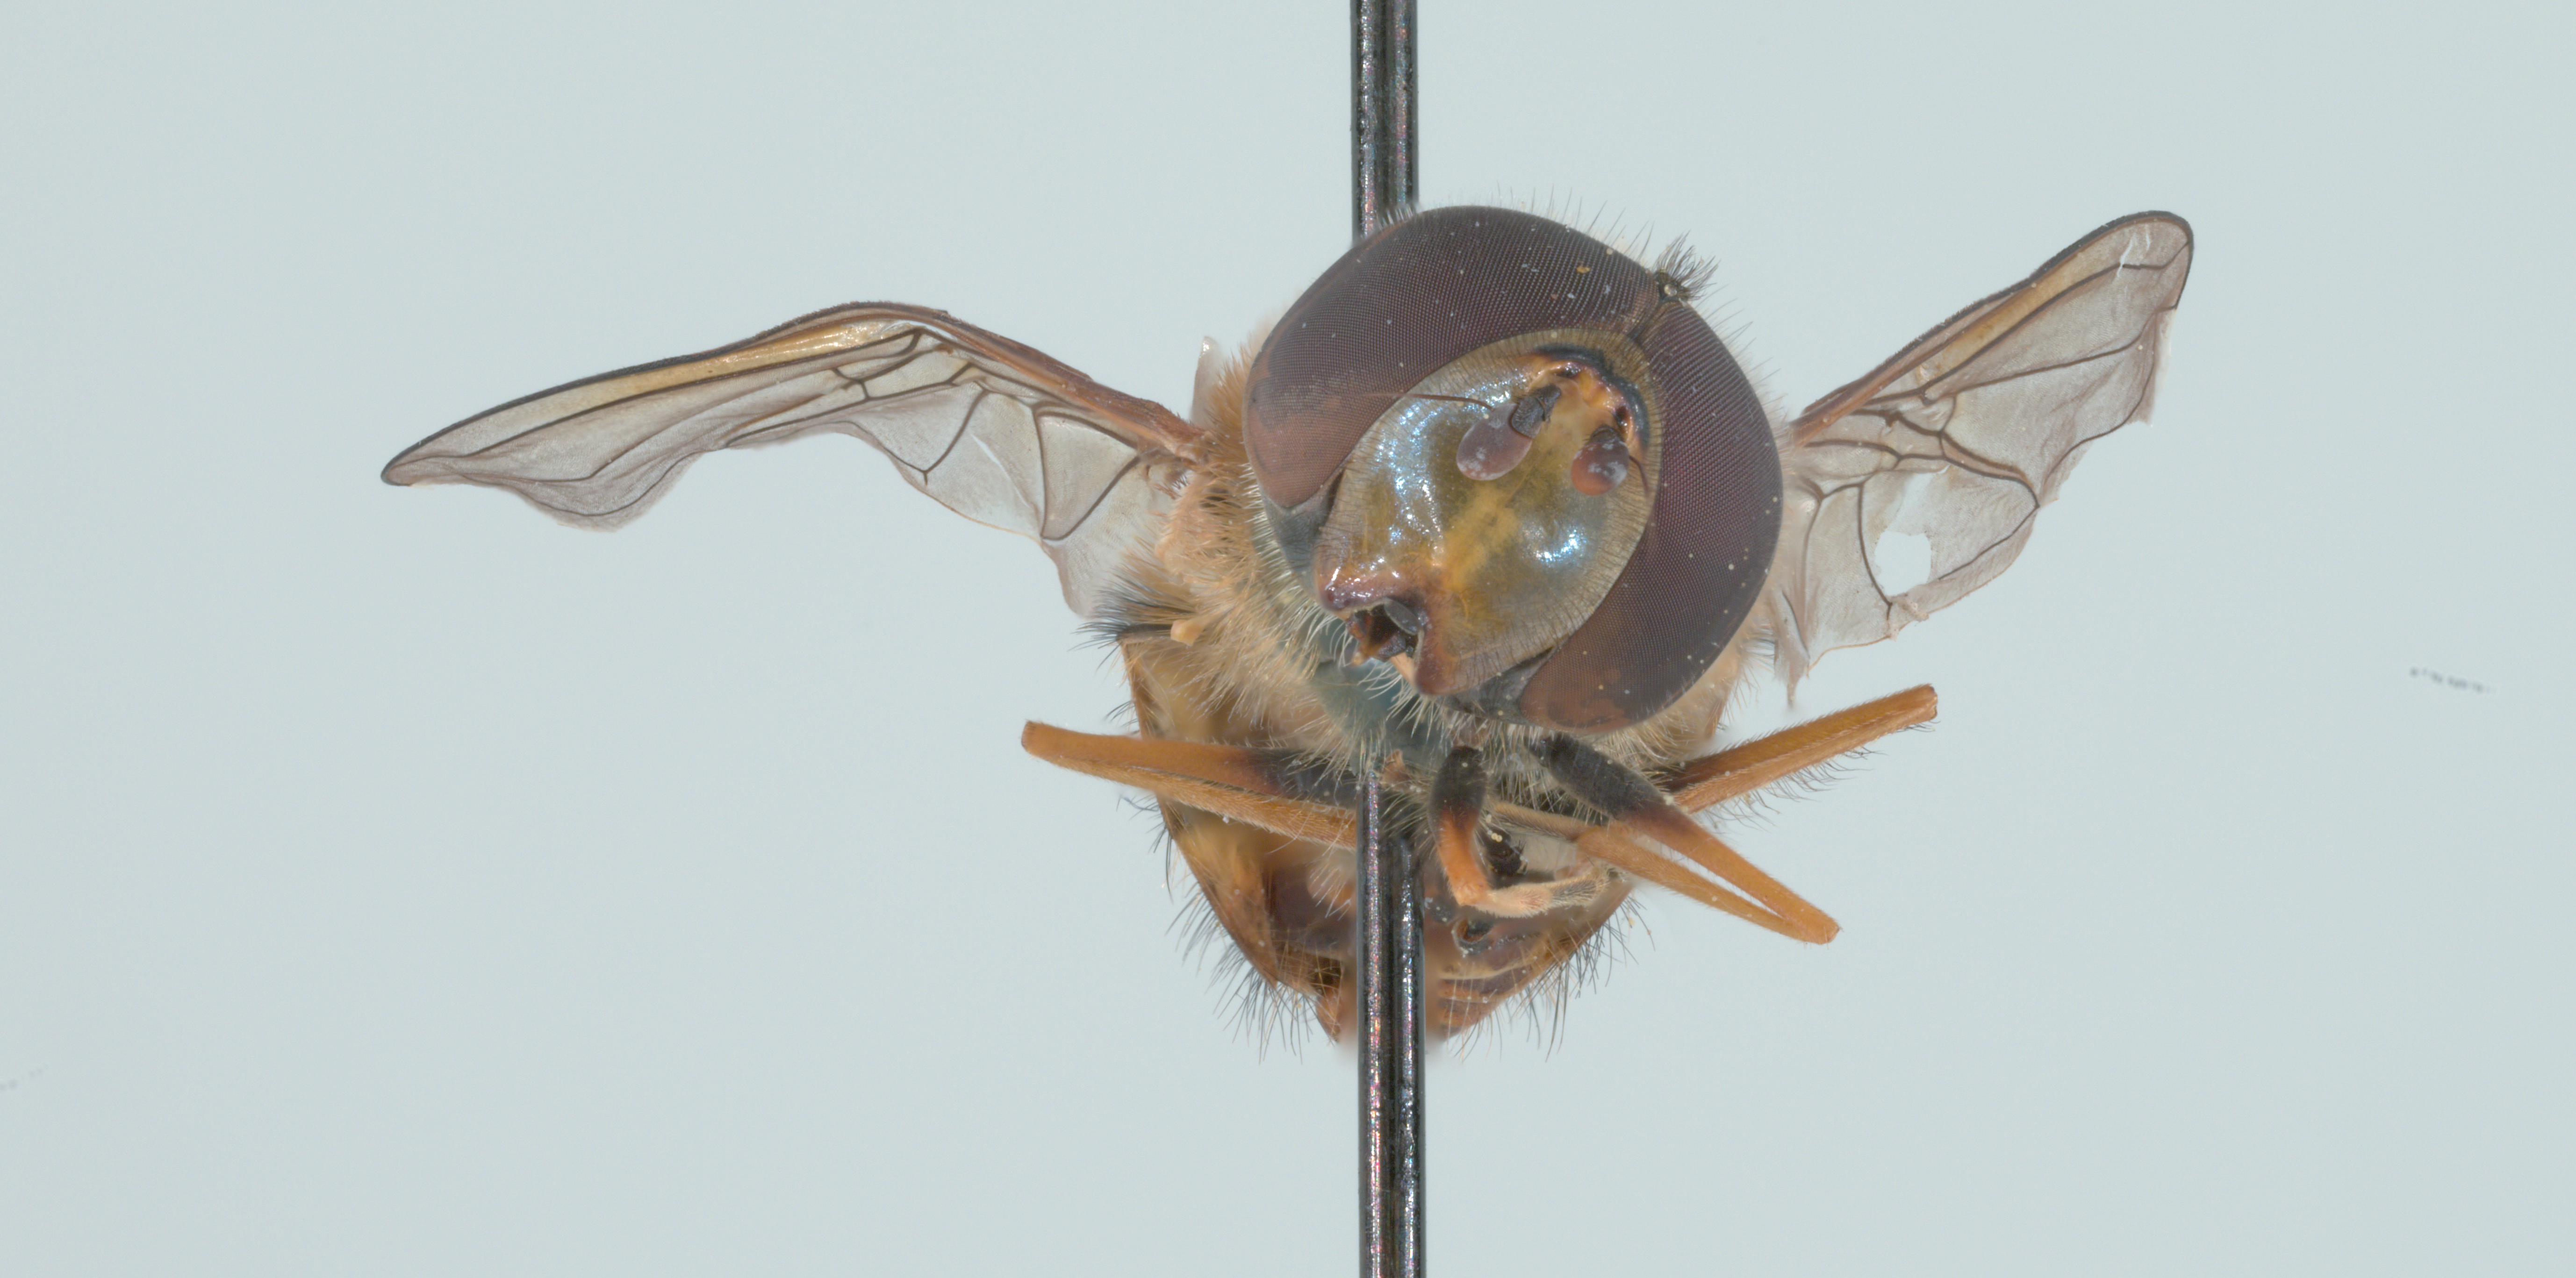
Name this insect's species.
Syrphus torvus
